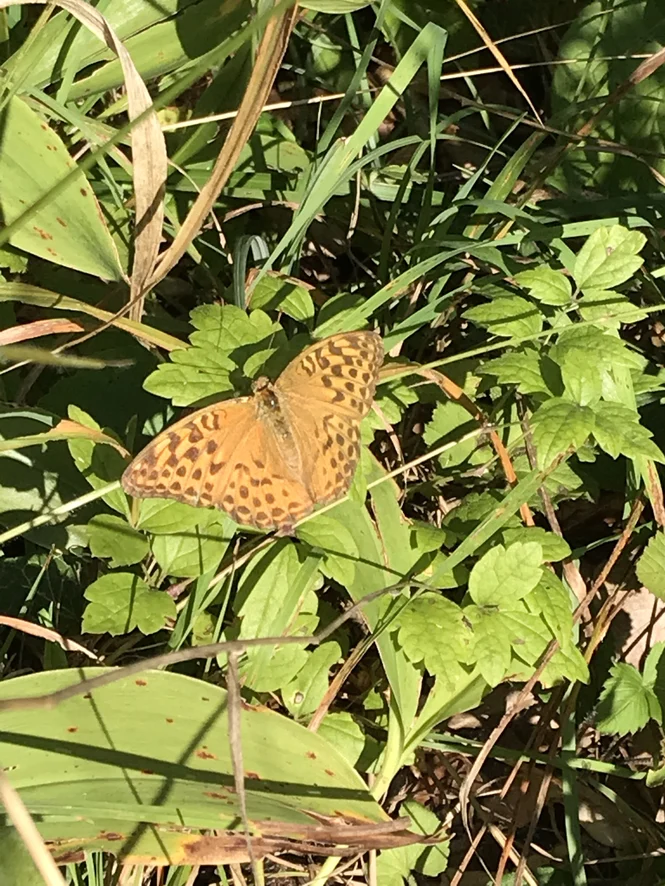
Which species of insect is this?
Argynnis paphia
